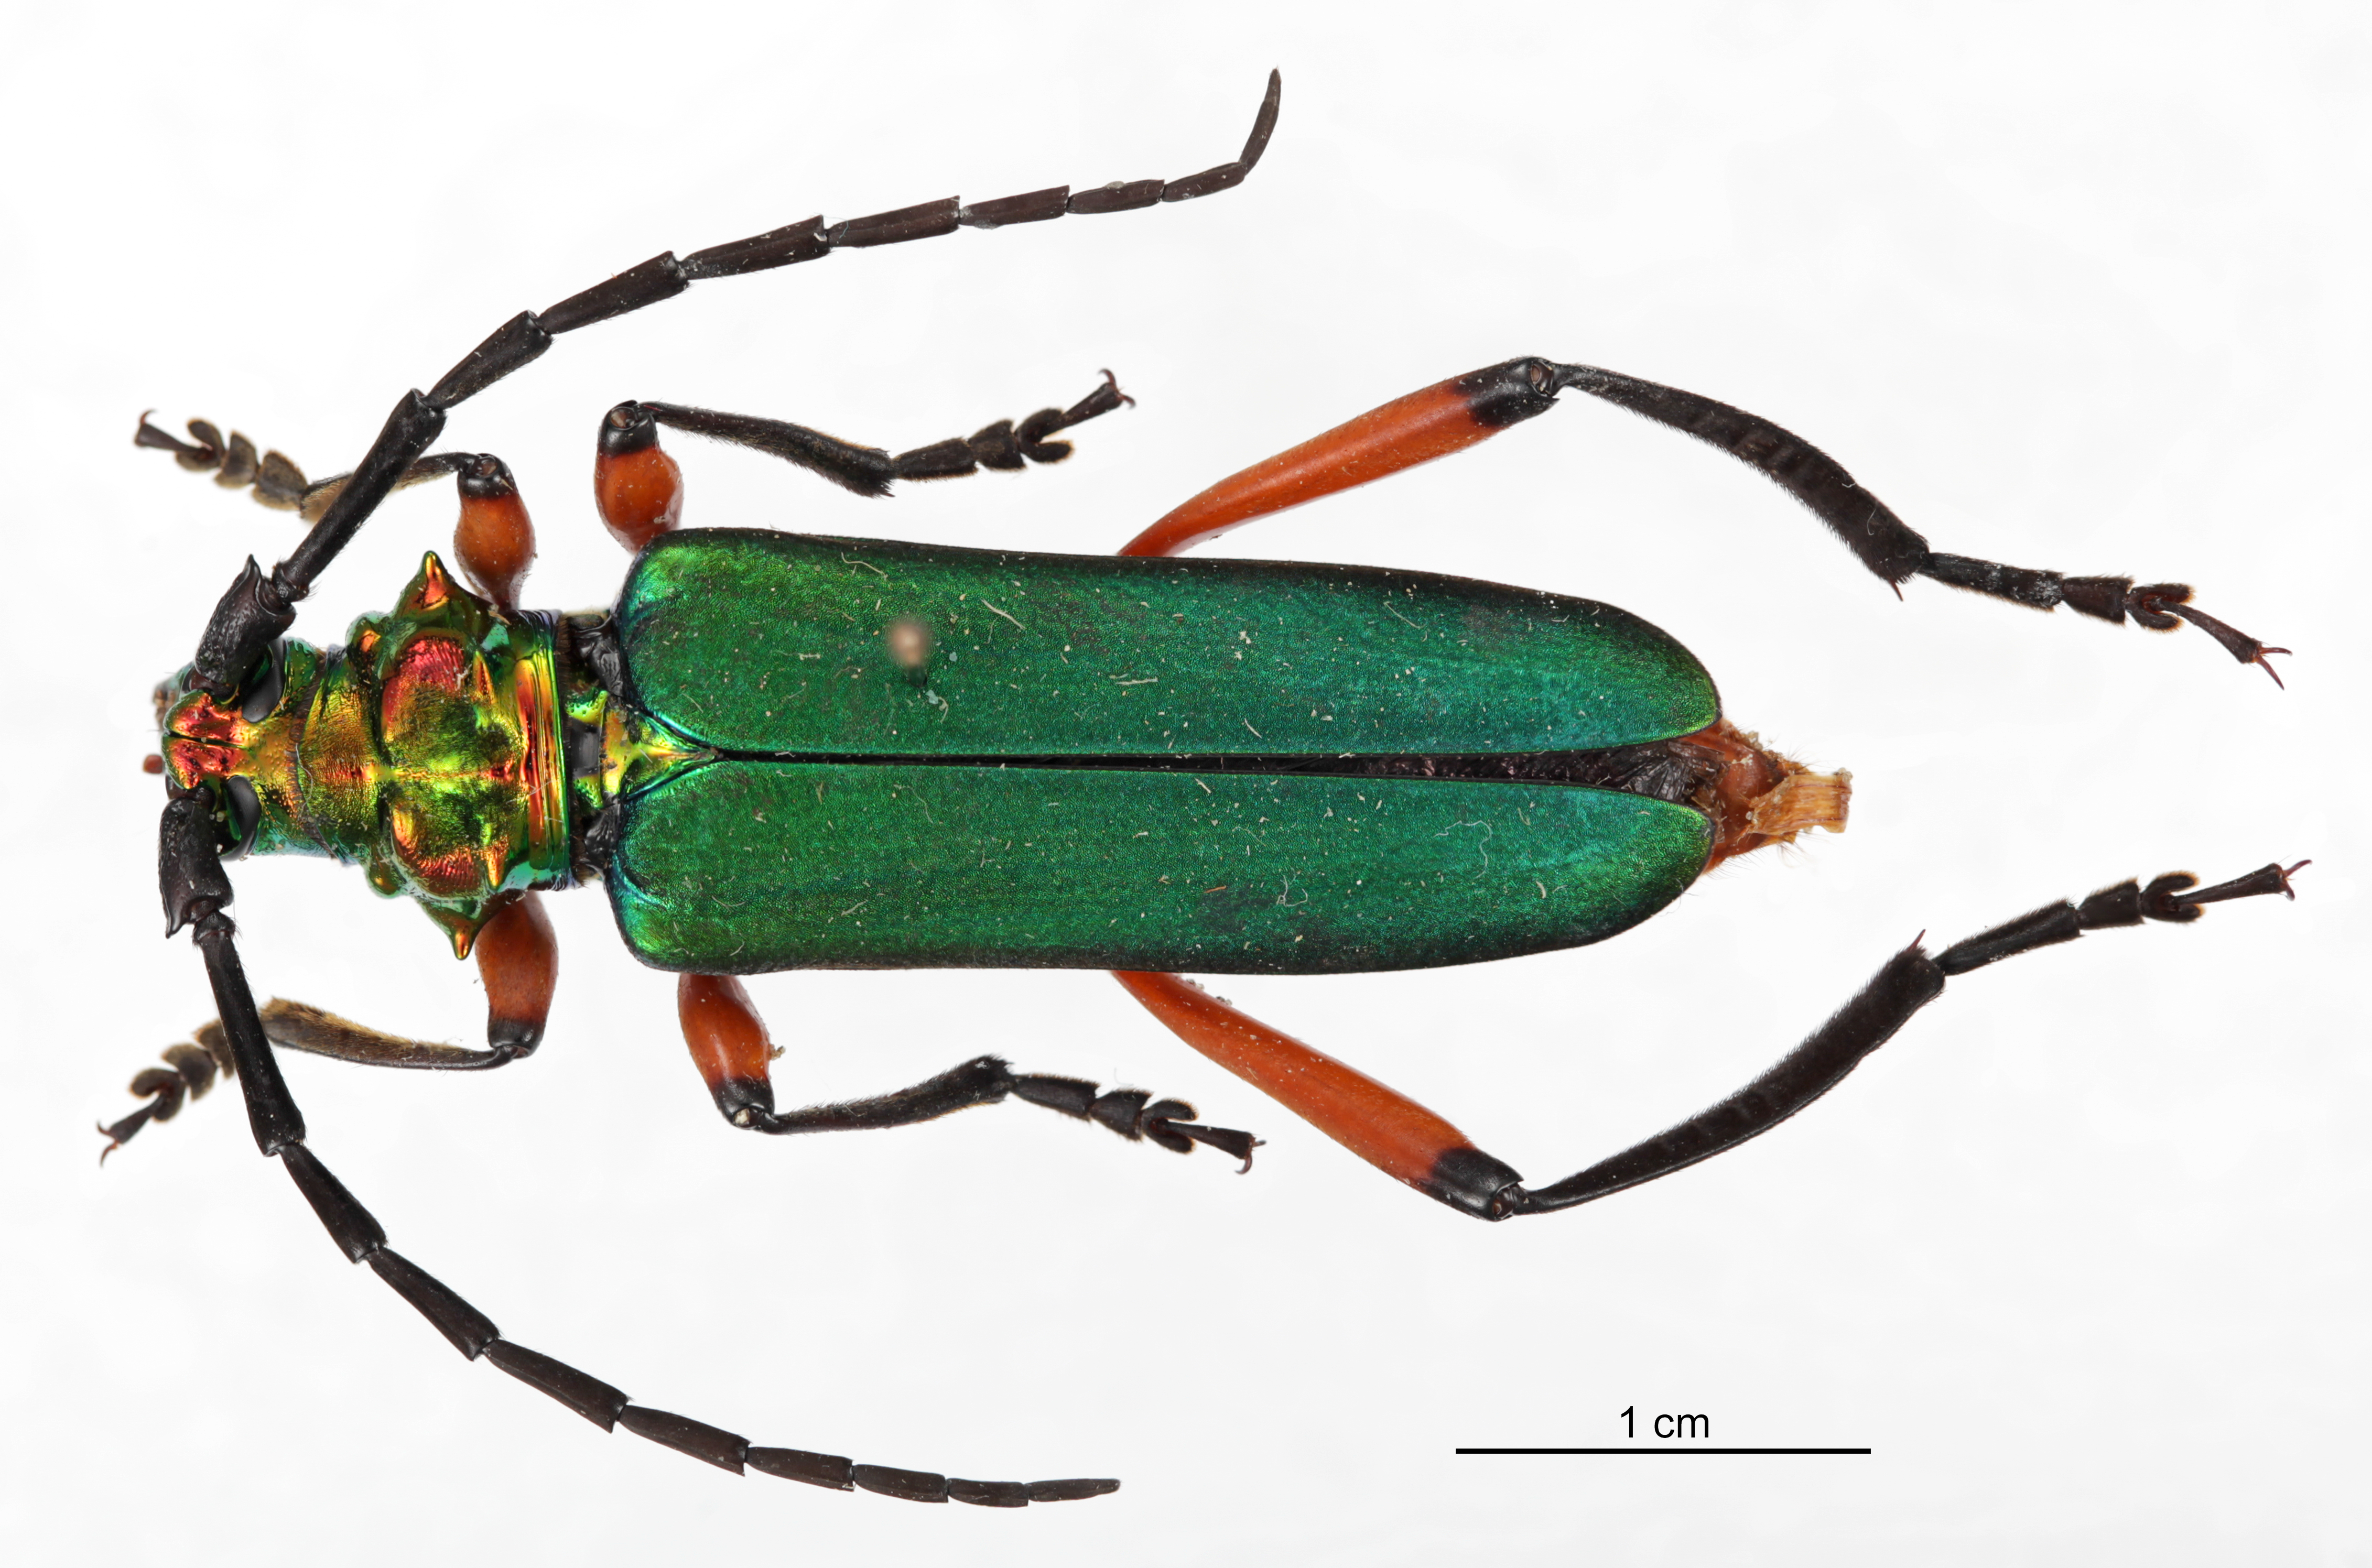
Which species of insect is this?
Plinthocoelium suaveolens
